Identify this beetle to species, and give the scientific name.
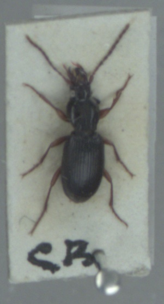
Stomis pumicatus
